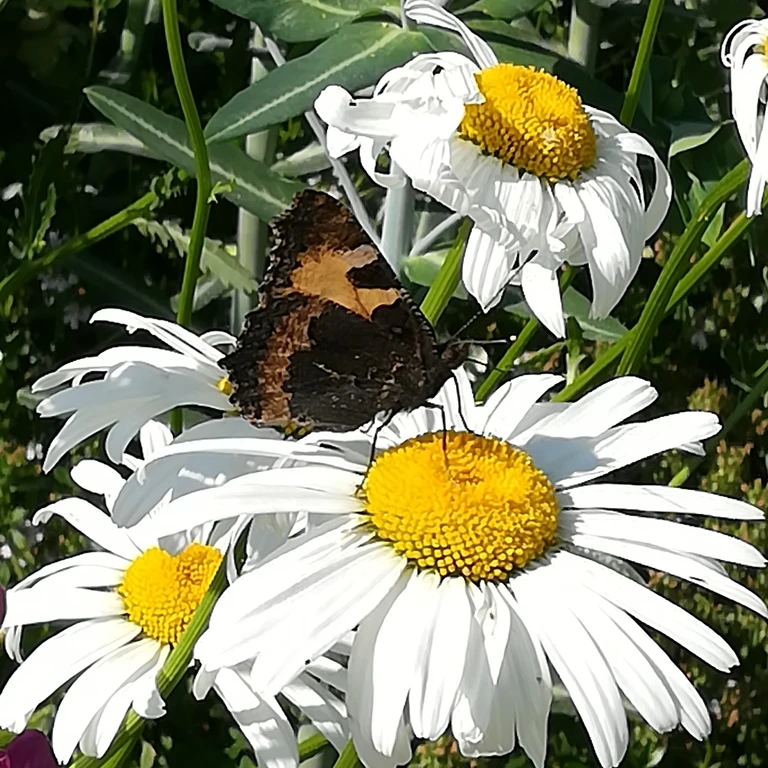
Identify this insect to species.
Aglais urticae
